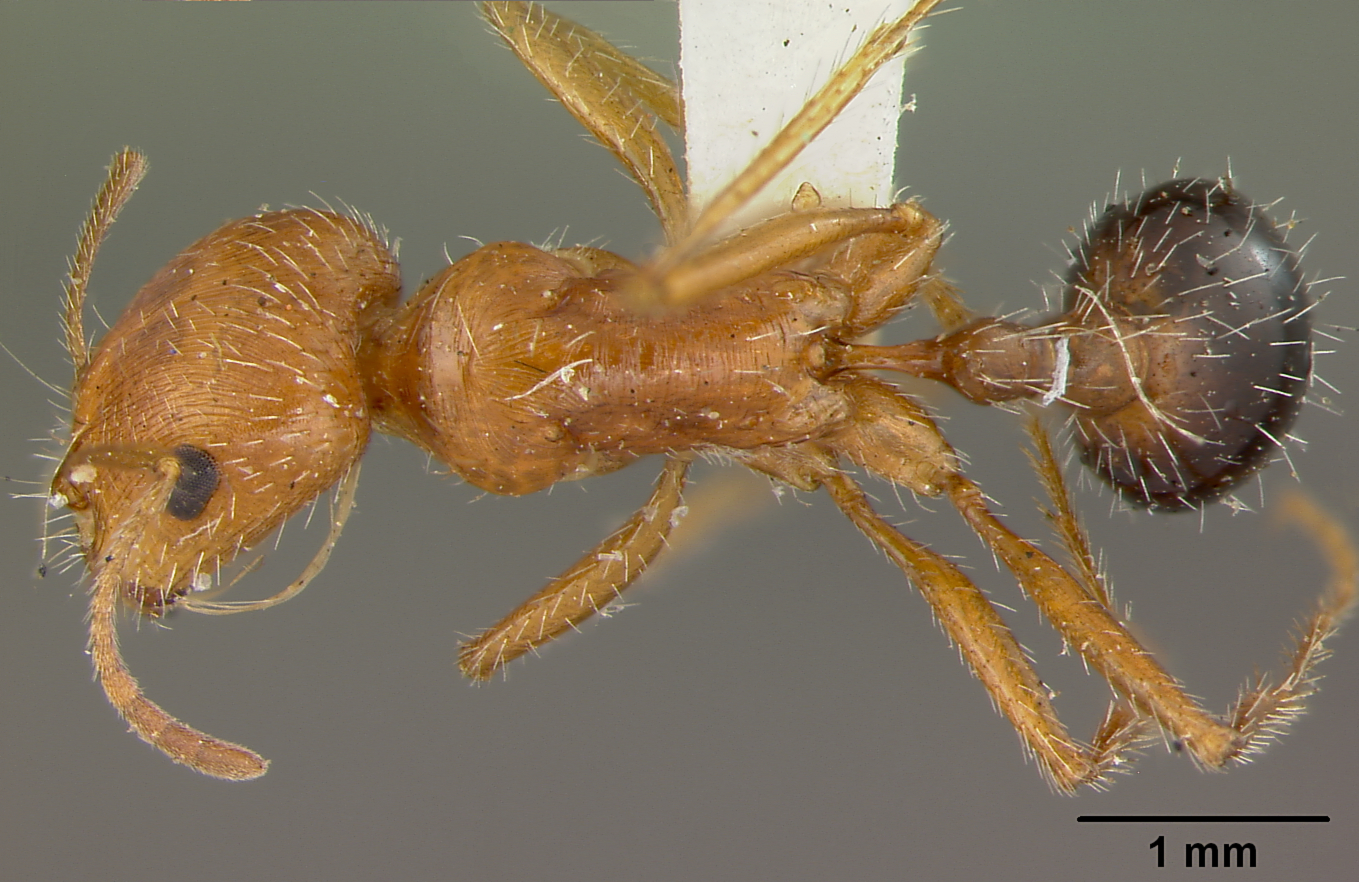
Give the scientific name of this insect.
Pogonomyrmex californica
